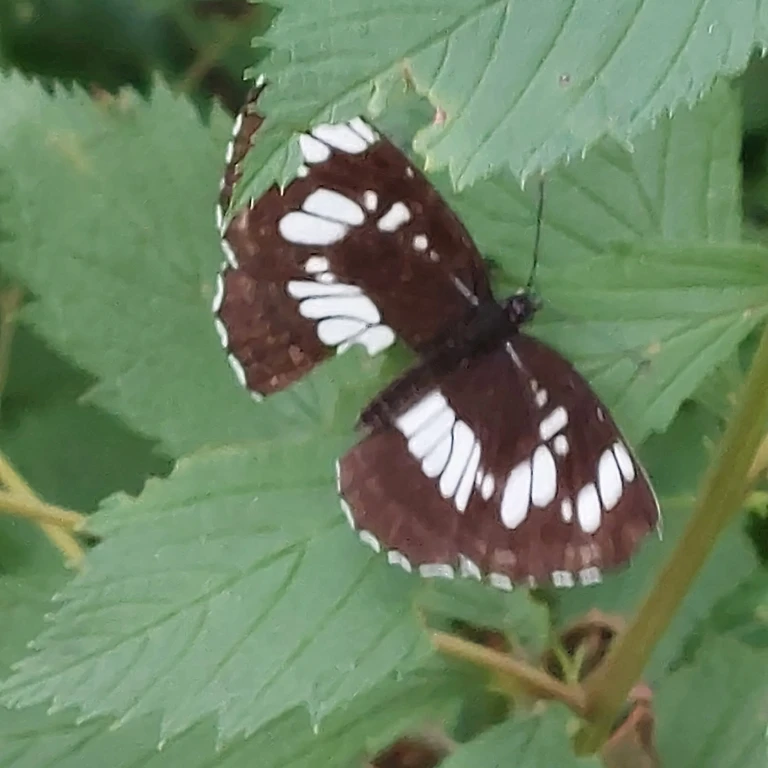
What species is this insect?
Neptis rivularis
